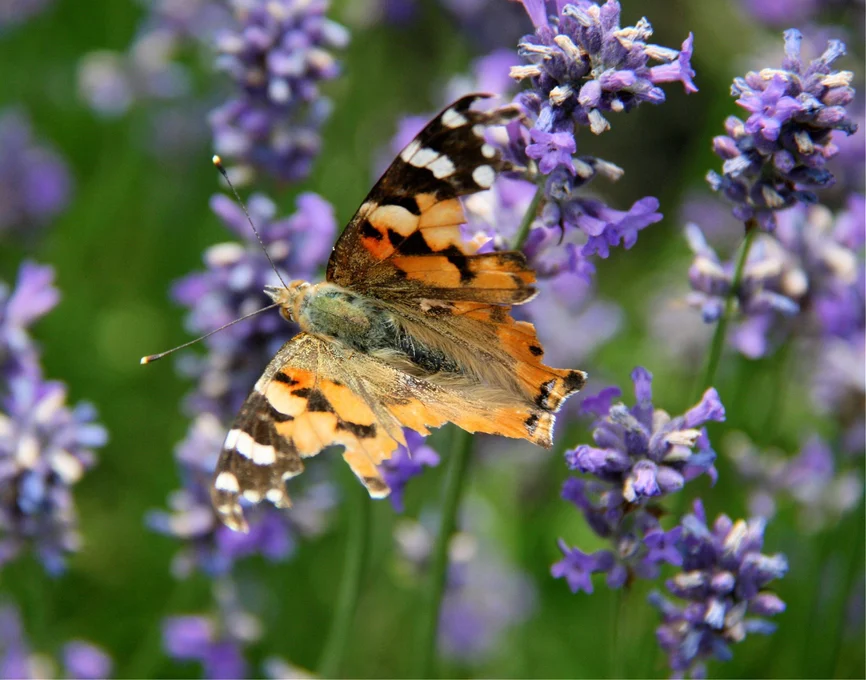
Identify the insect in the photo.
Vanessa cardui
